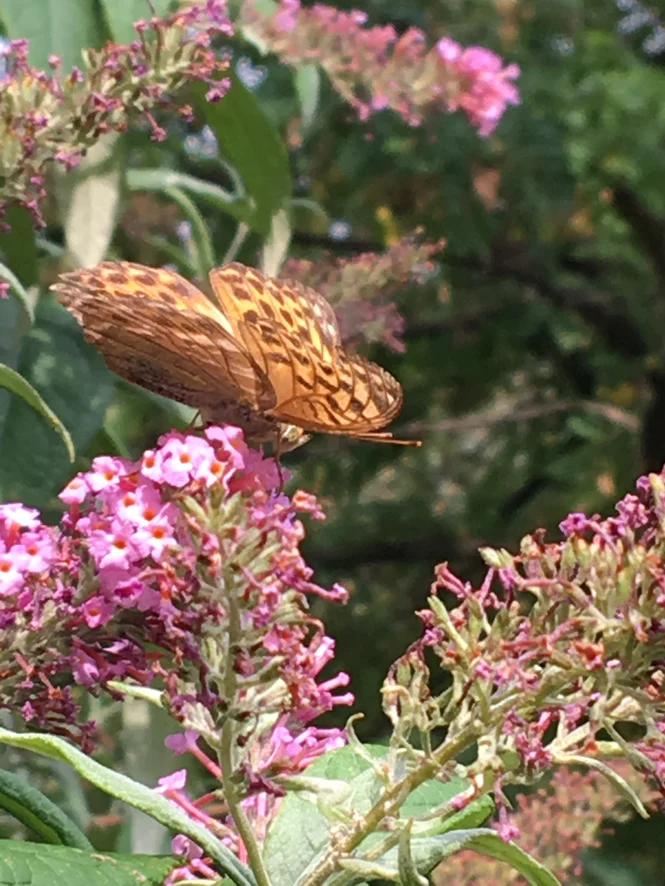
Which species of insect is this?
Argynnis paphia
